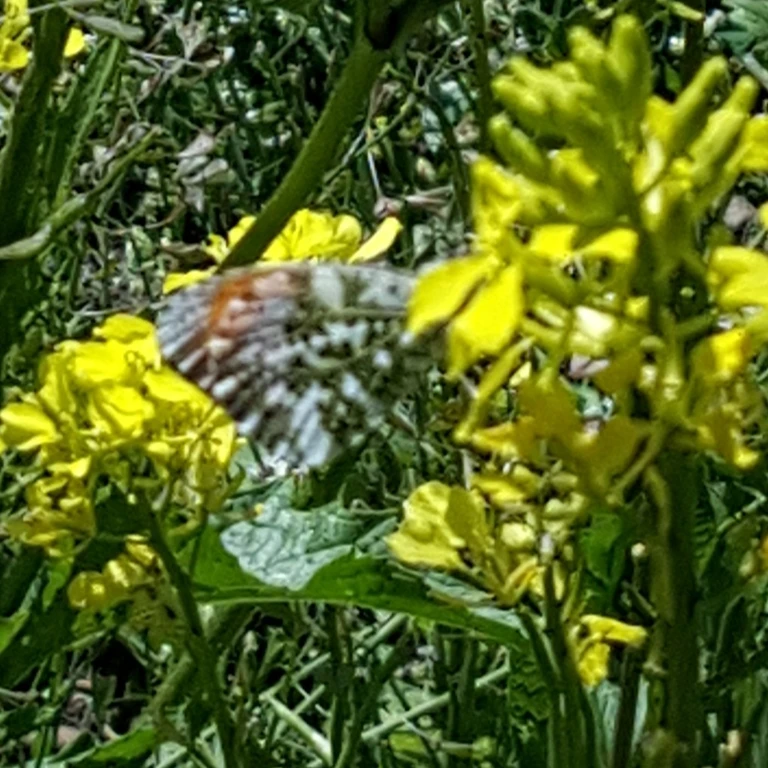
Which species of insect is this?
Anthocharis cardamines
